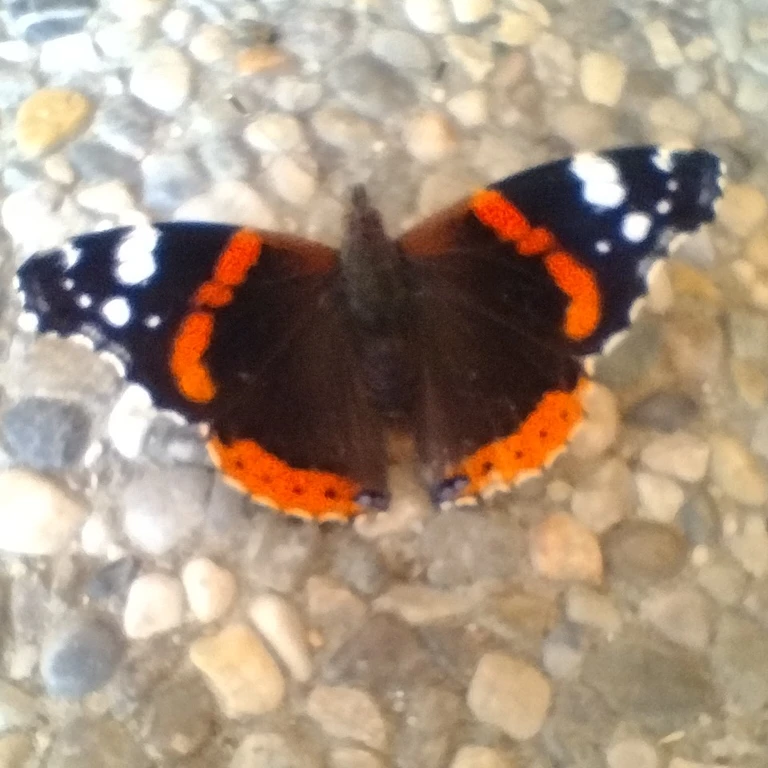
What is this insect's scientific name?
Vanessa atalanta
